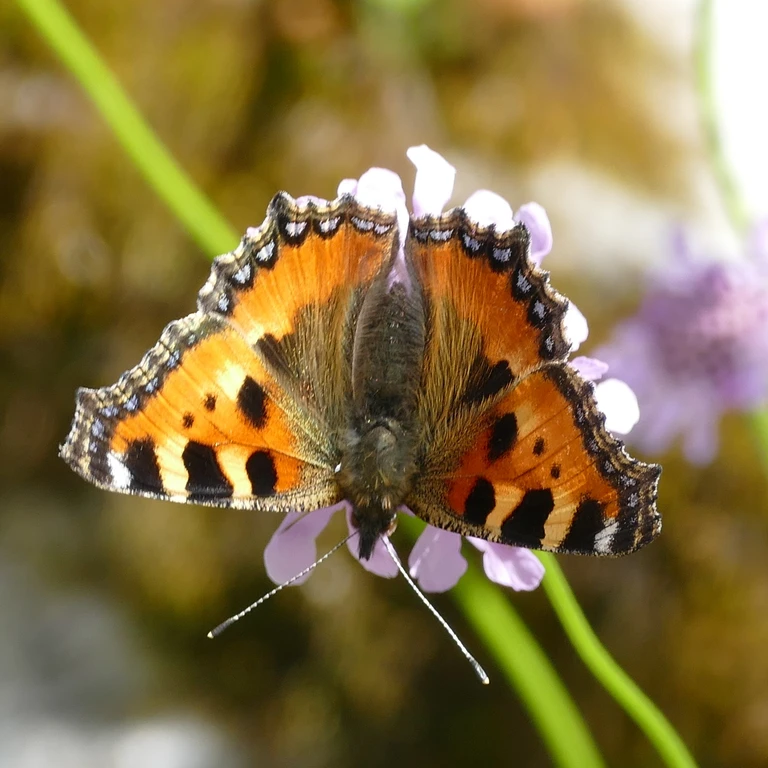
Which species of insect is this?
Aglais urticae
